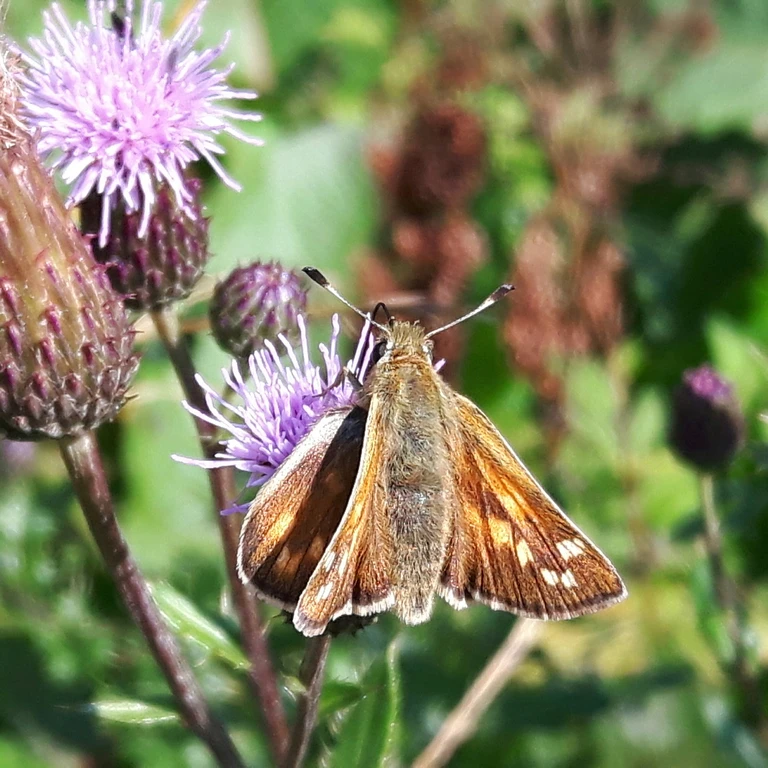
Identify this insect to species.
Hesperia comma
